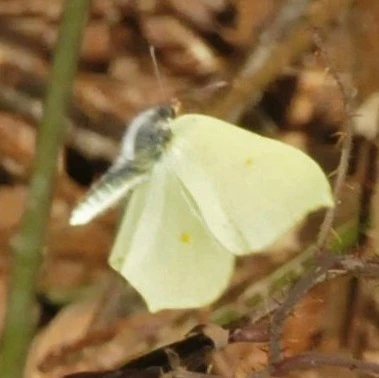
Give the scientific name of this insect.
Gonepteryx rhamni
